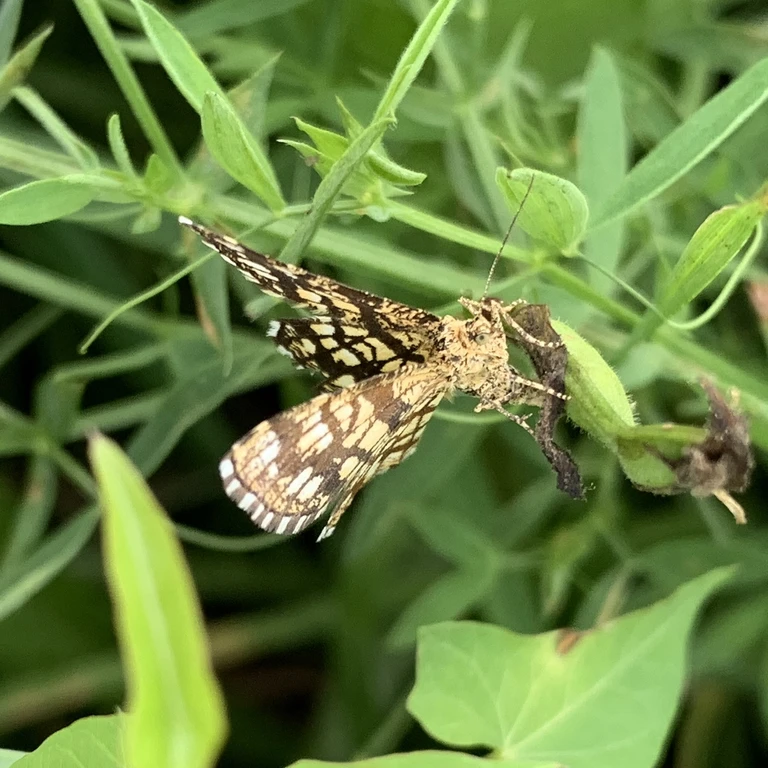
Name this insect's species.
Chiasmia clathrata
